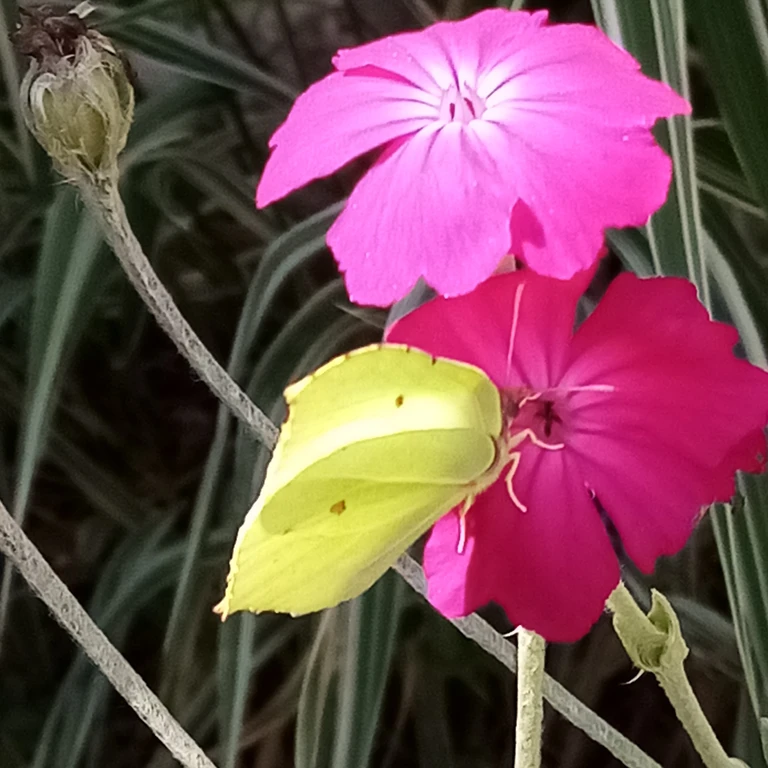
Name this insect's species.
Gonepteryx rhamni
